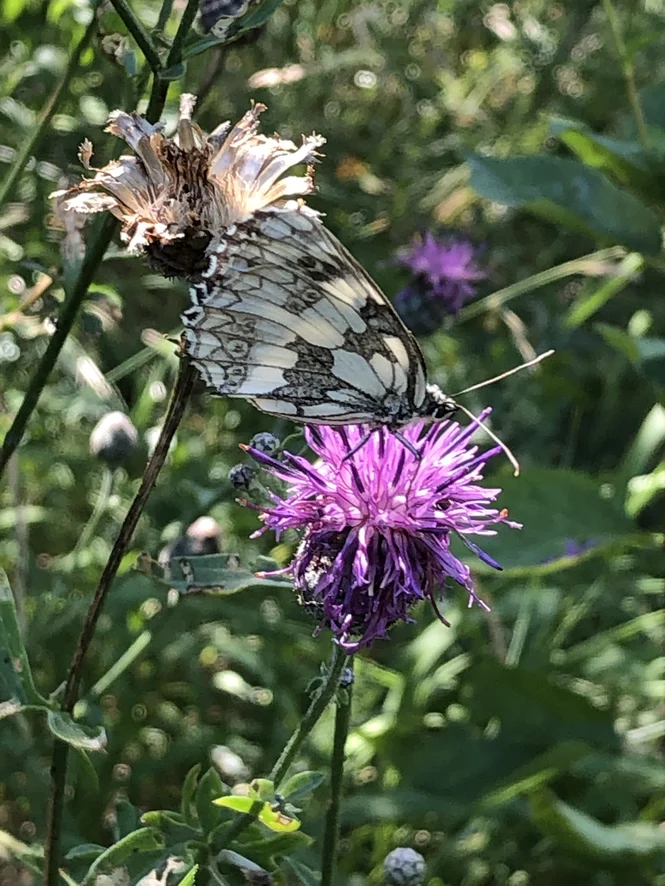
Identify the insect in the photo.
Melanargia galathea
